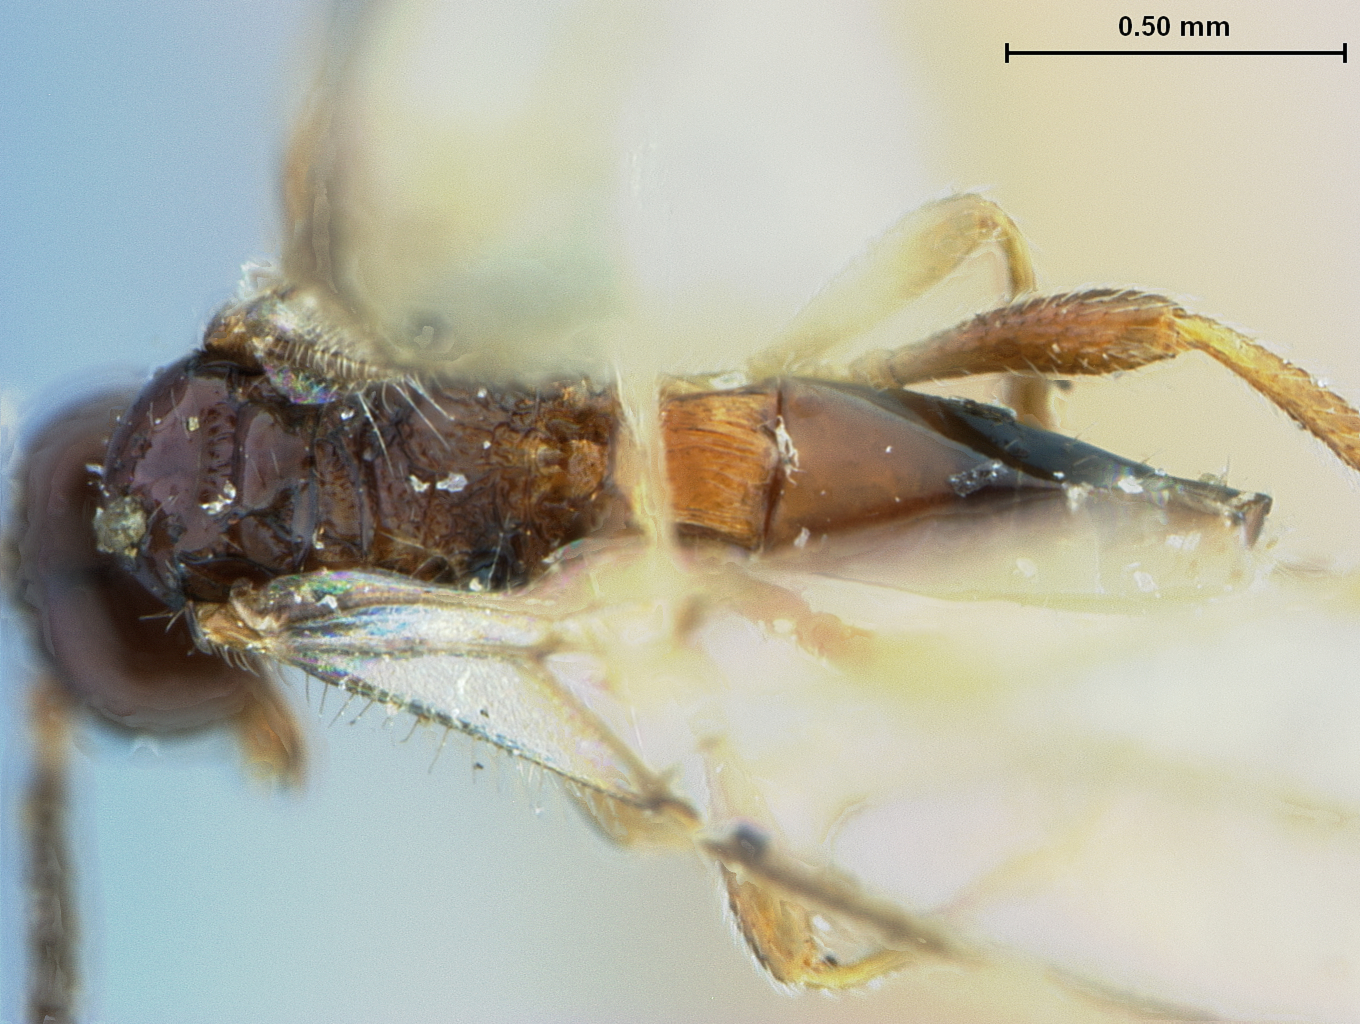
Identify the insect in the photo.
Delocarpa sitkensis
